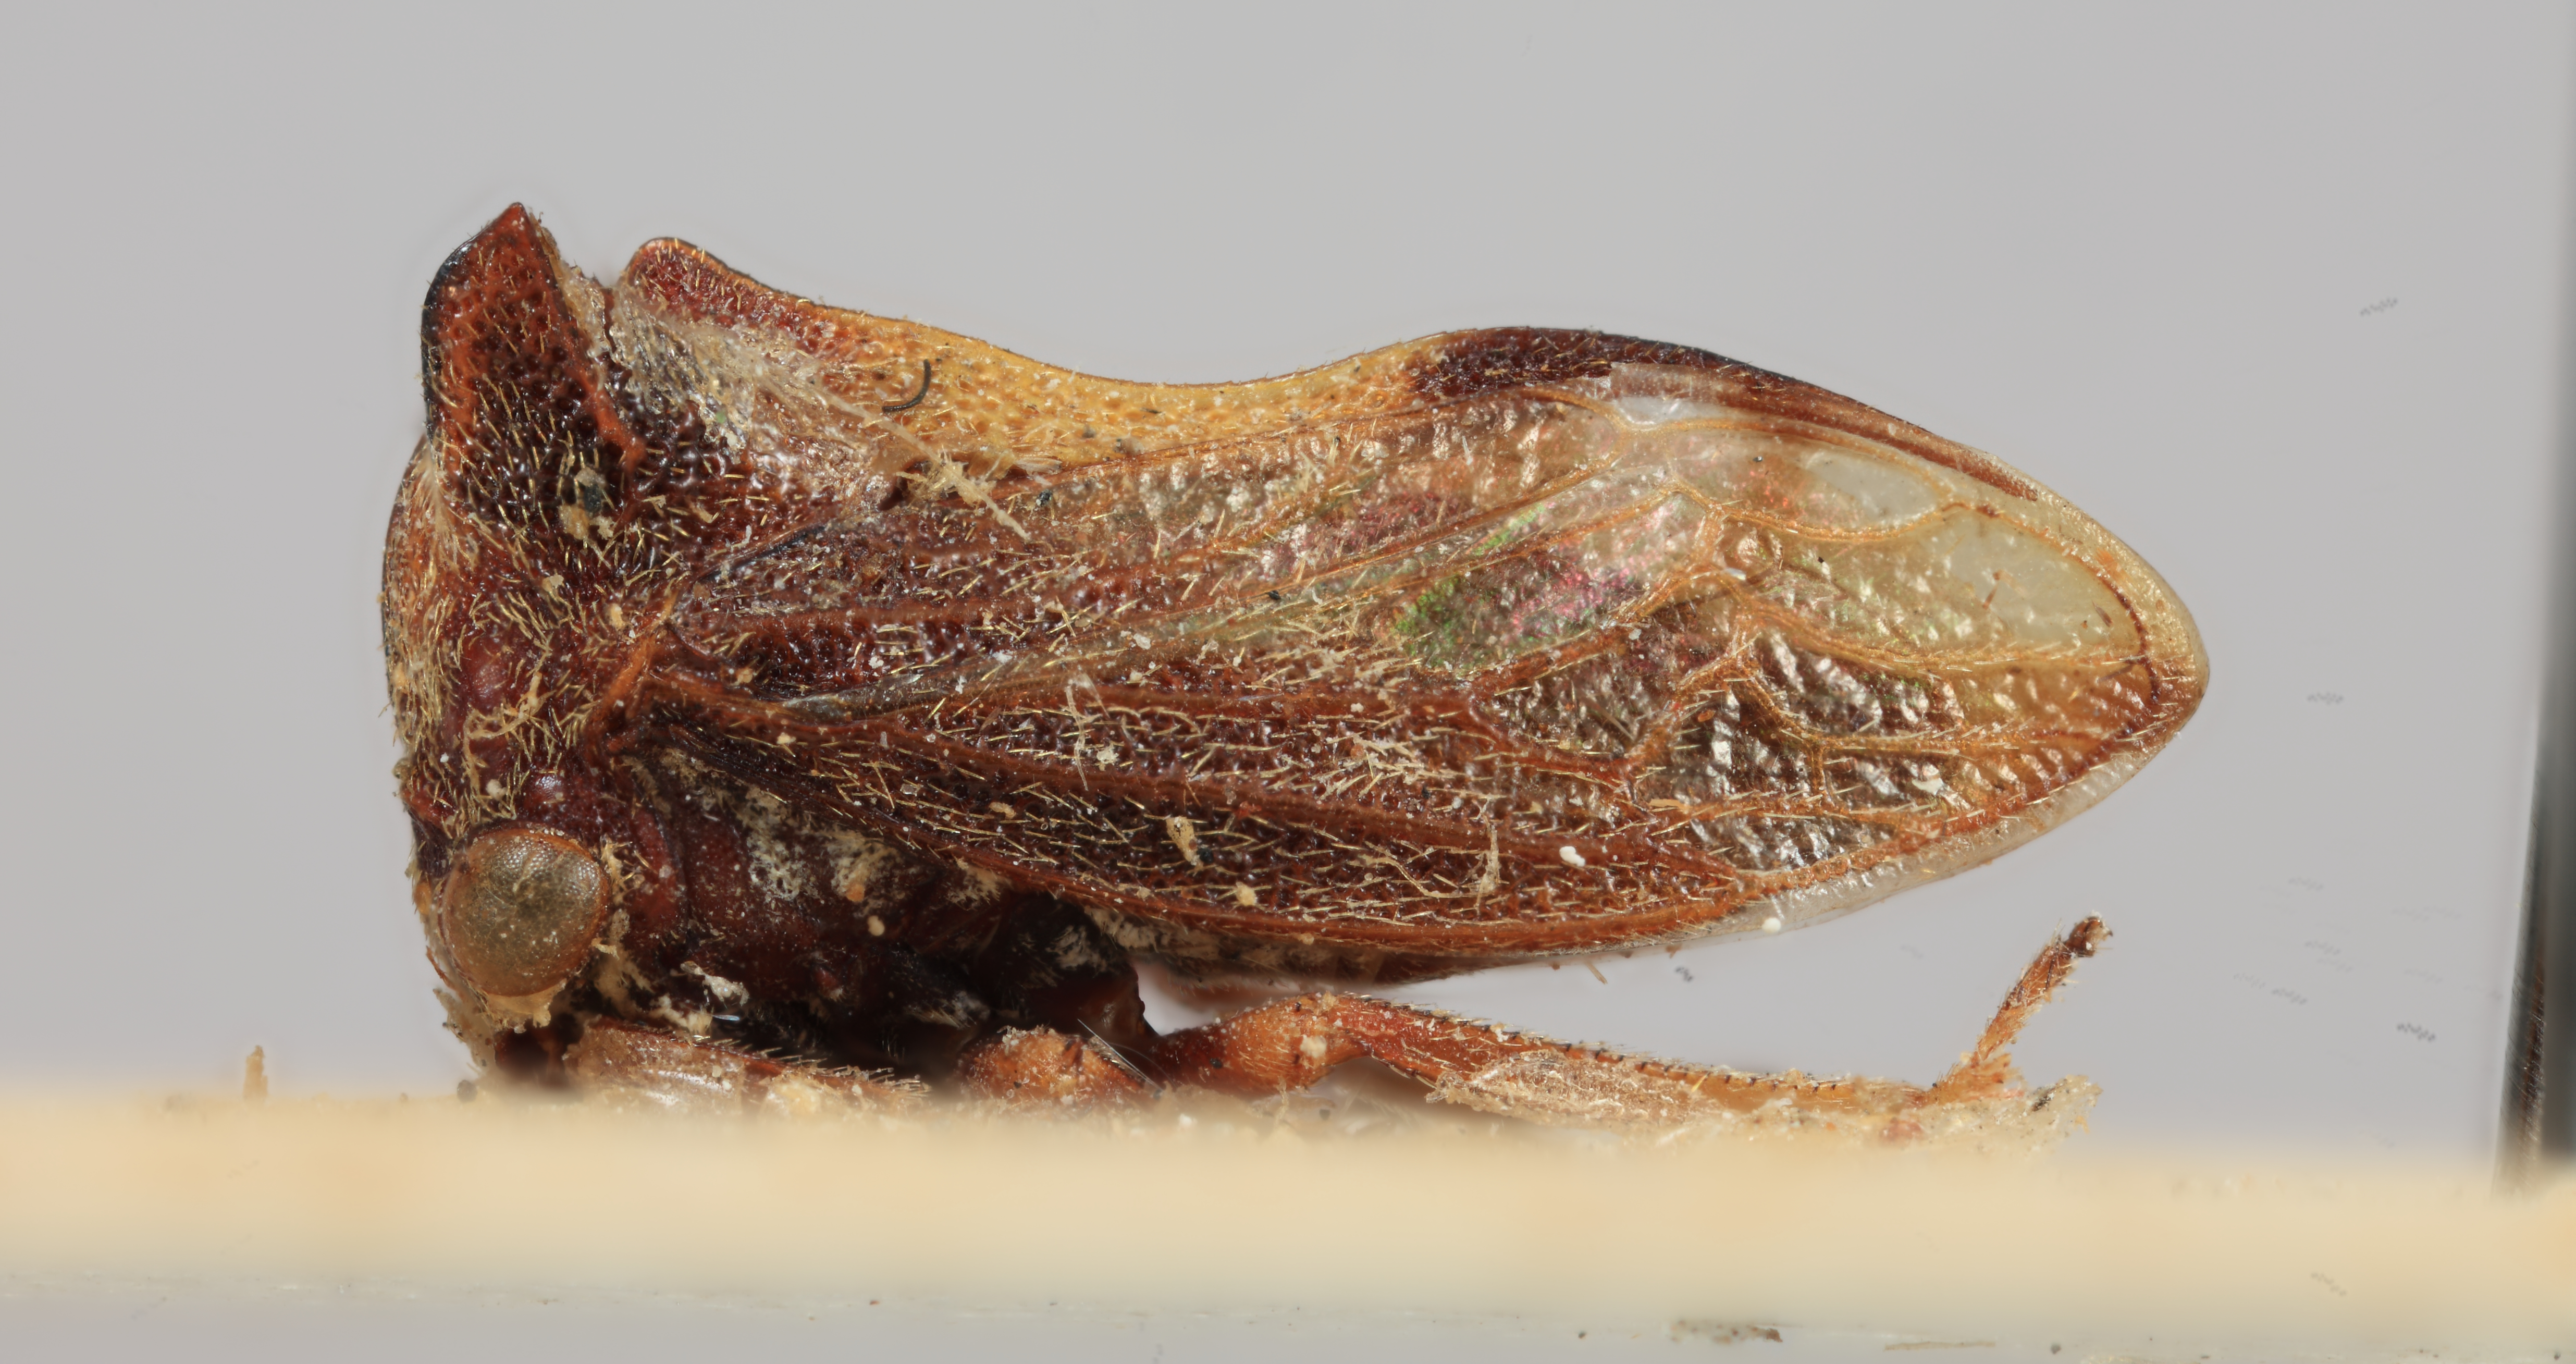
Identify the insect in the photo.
Acanthucus flavodorsus
